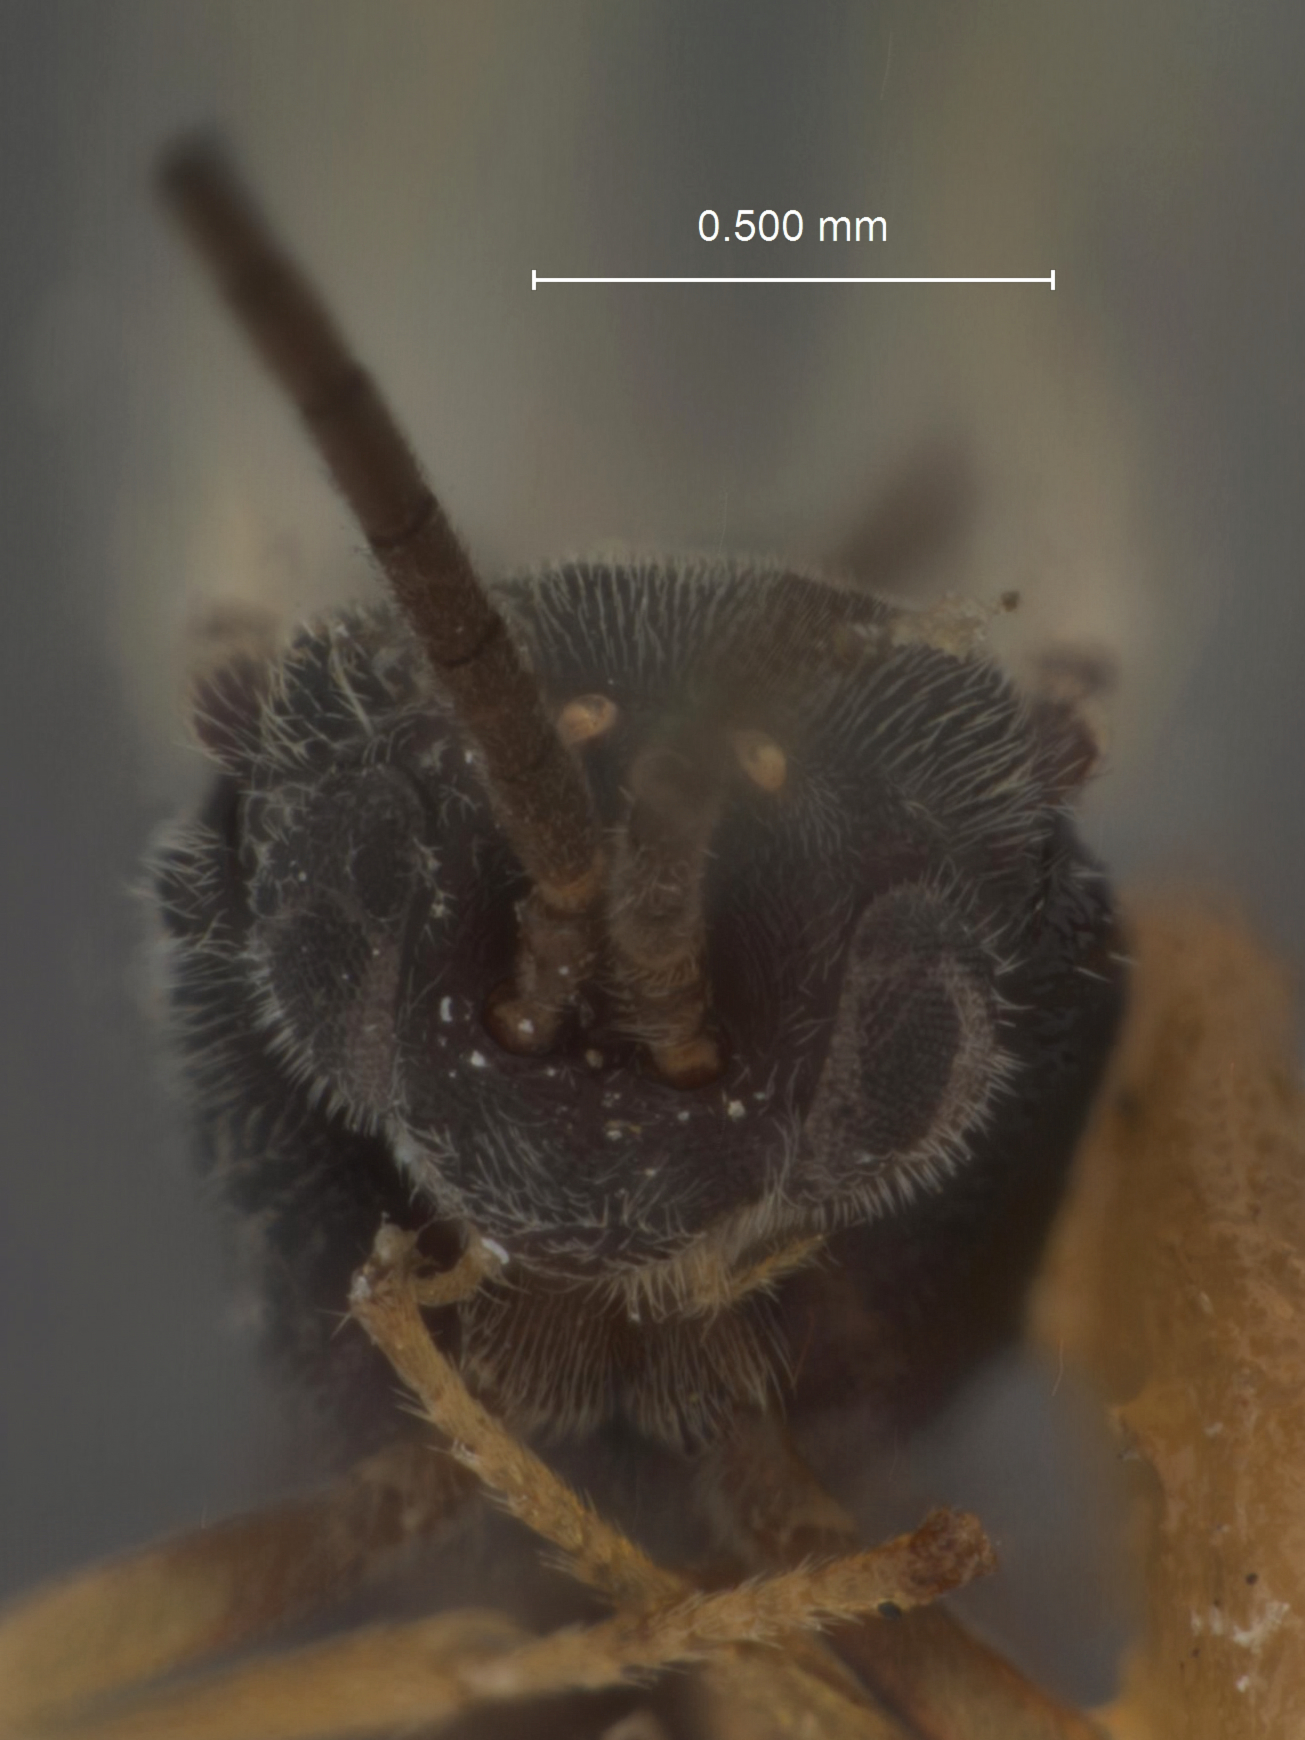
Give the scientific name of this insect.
Apanteles plusiae
